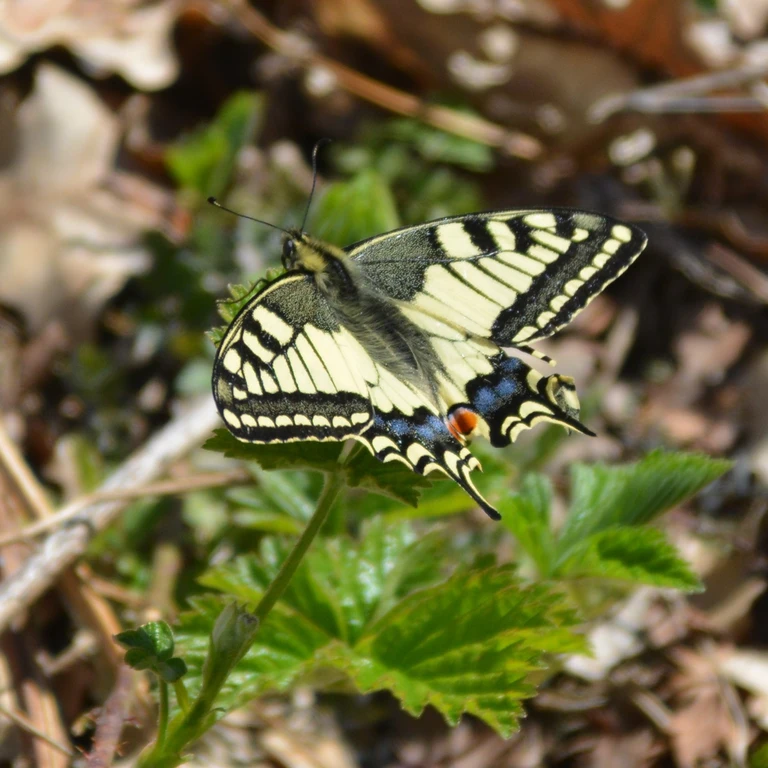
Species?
Papilio machaon
